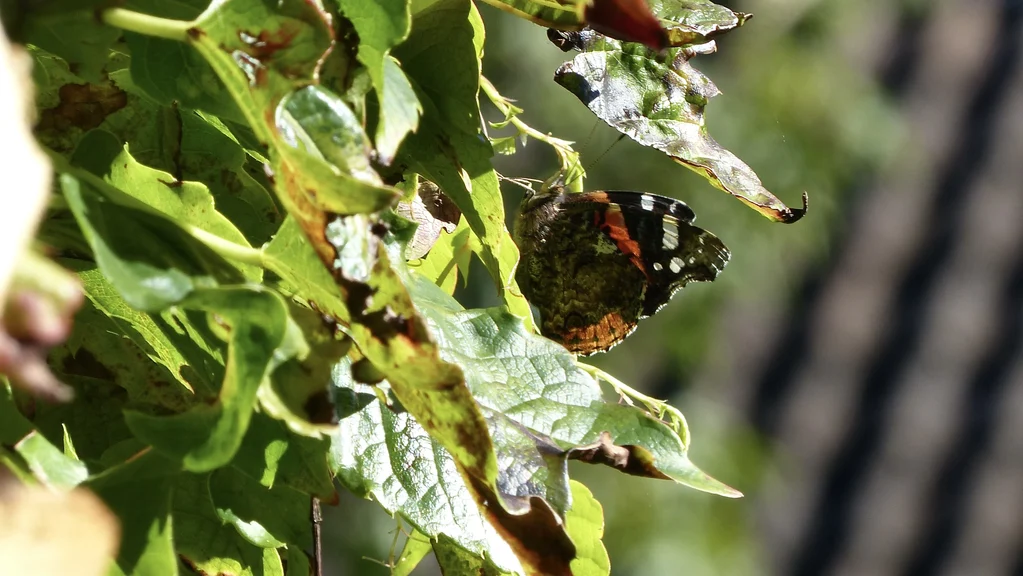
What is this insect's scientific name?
Vanessa atalanta
